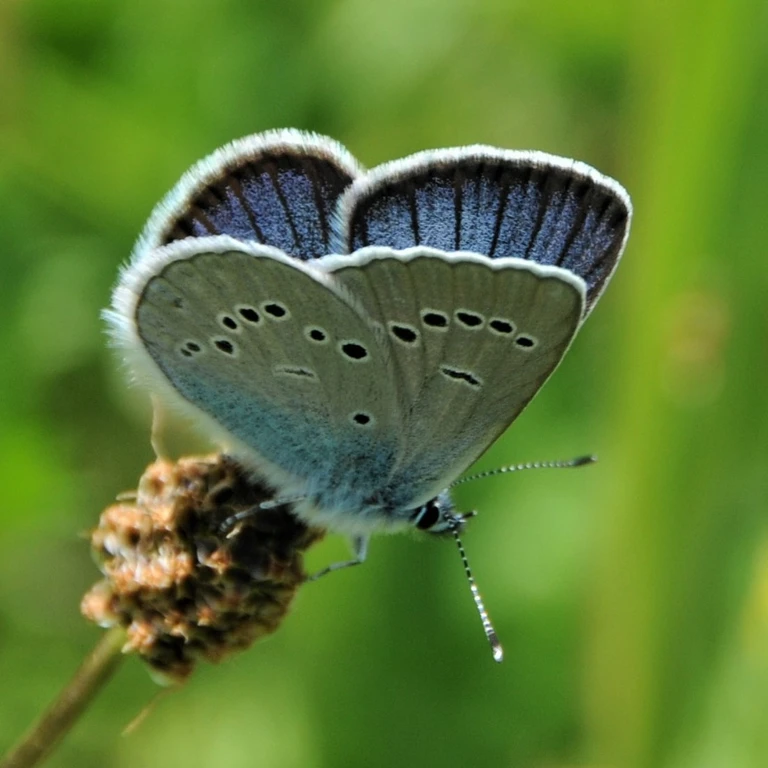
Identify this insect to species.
Cyaniris semiargus
